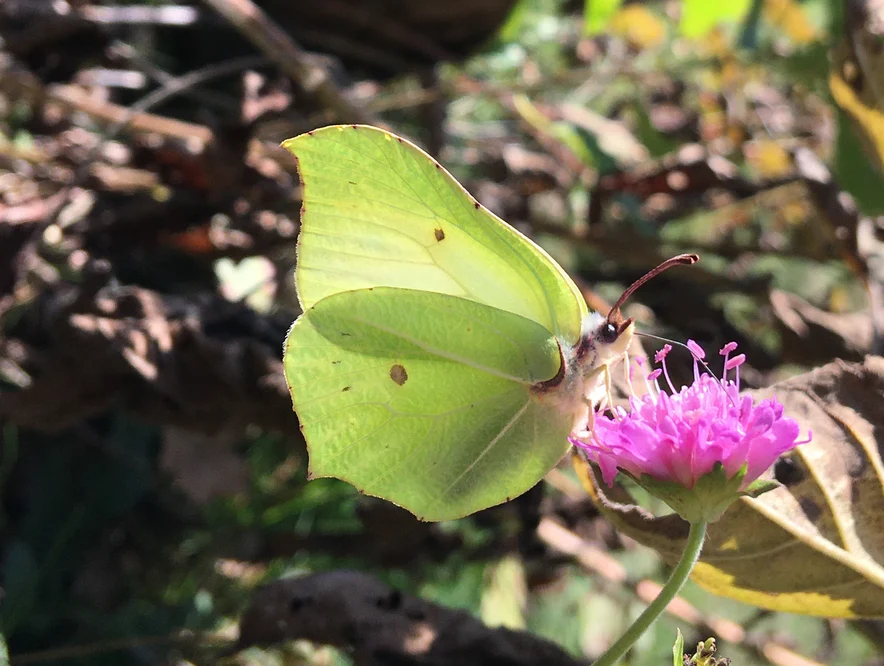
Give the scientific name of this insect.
Gonepteryx rhamni
